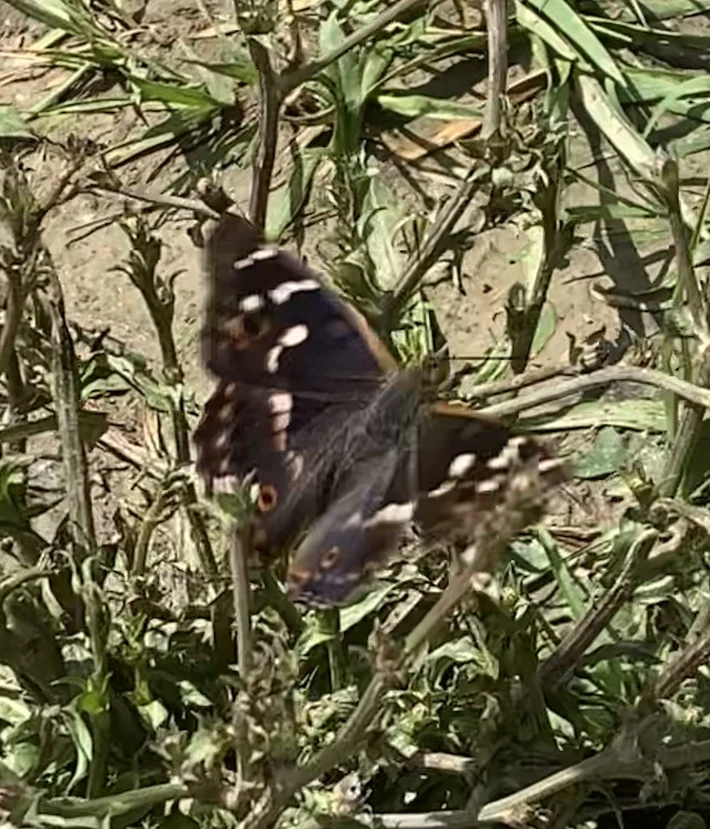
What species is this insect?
Apatura ilia
